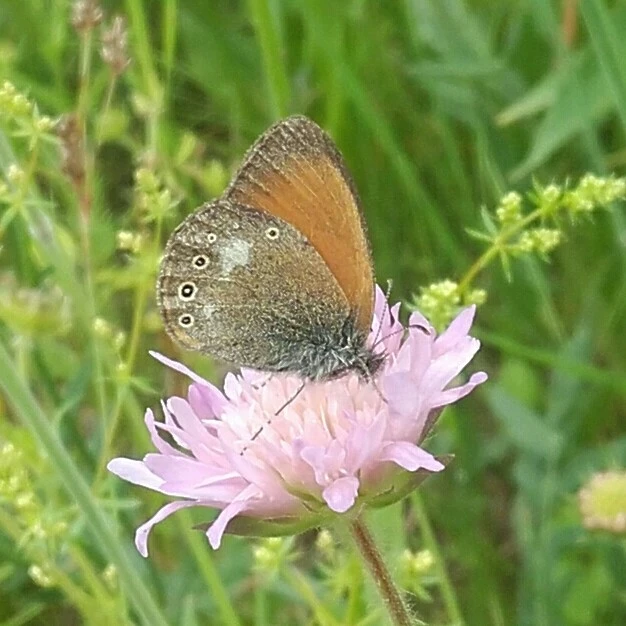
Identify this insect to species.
Coenonympha glycerion (also Coenonympha iphis)
